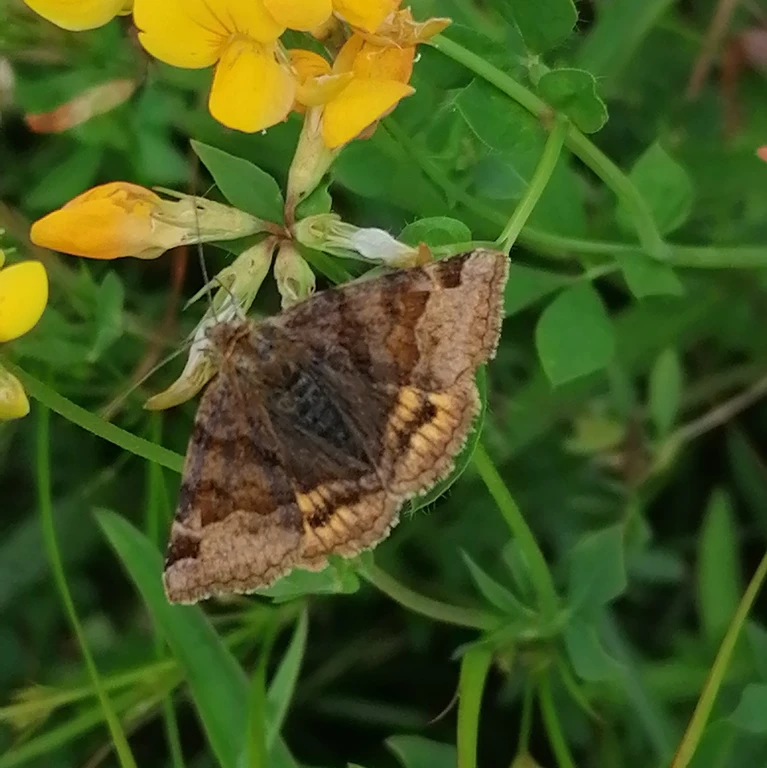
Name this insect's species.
Euclidia glyphica
